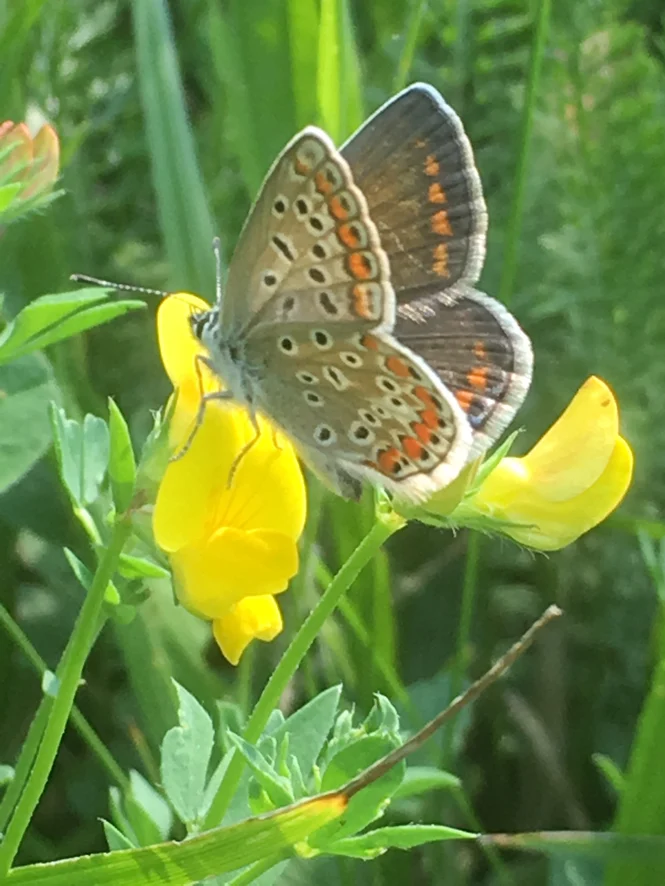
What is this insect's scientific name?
Polyommatus icarus
